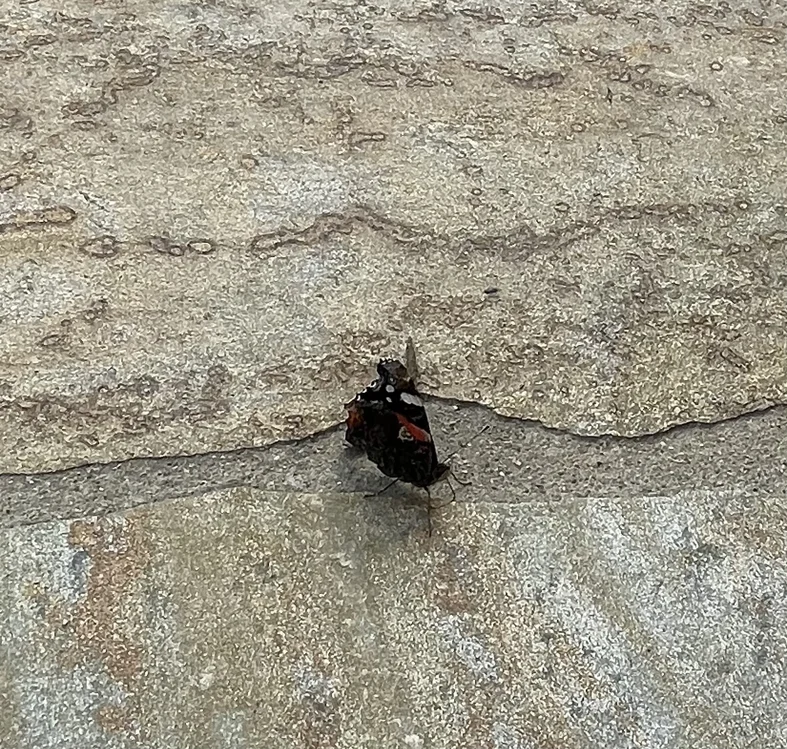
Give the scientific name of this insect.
Vanessa atalanta
